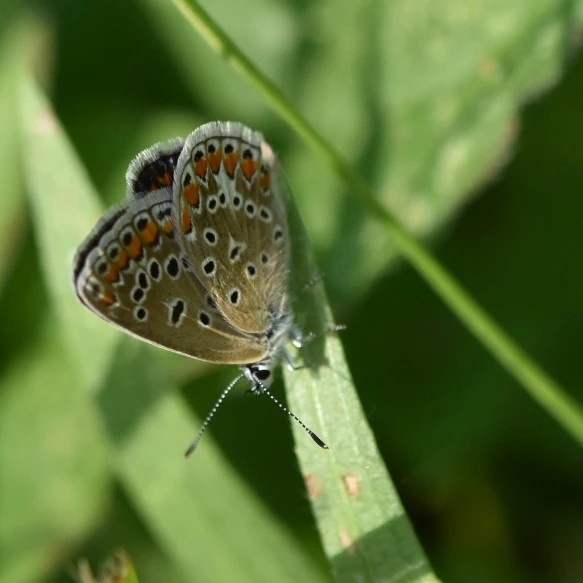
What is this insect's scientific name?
Polyommatus icarus
